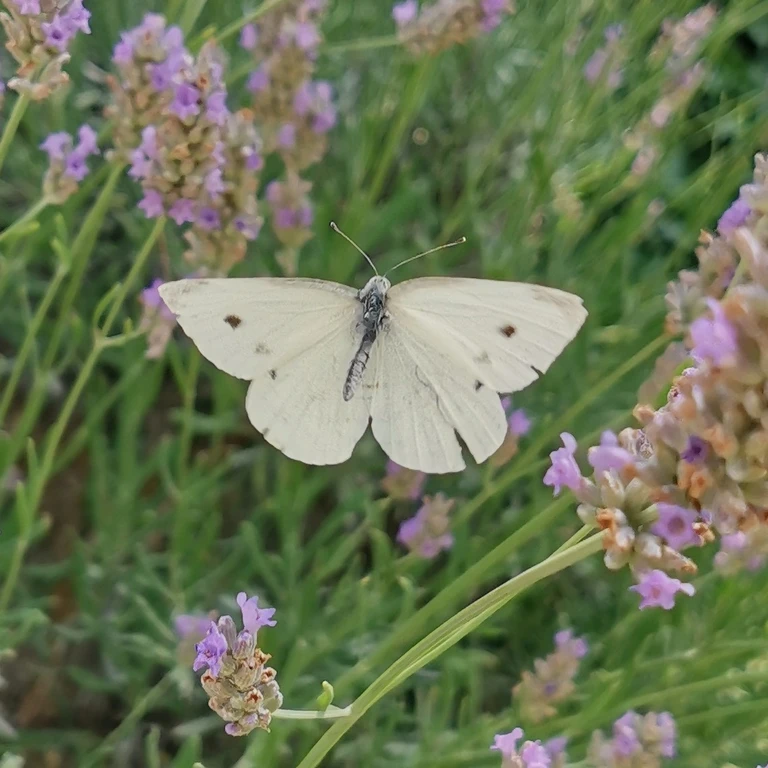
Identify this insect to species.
Pieris rapae
